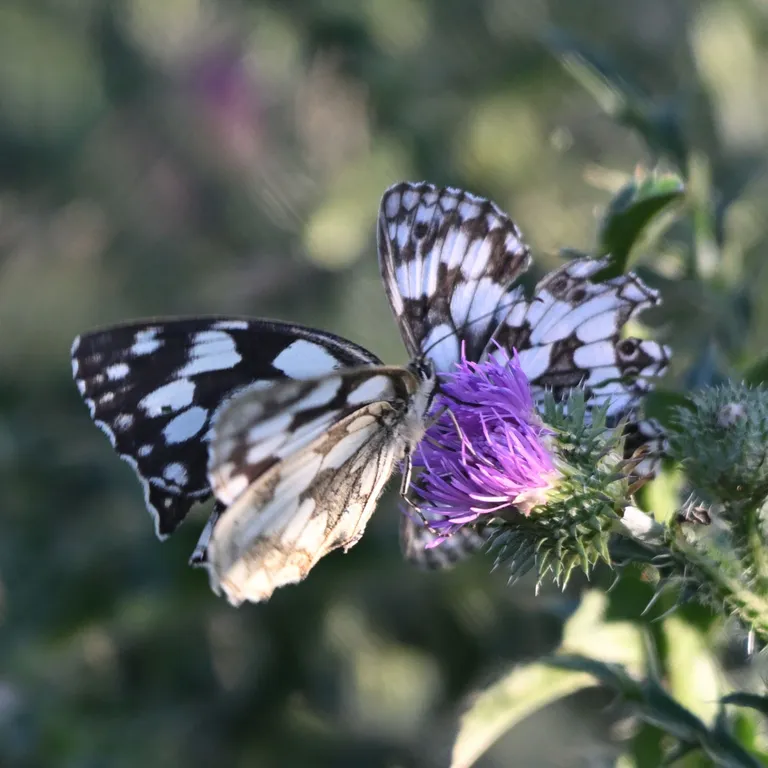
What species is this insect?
Melanargia galathea
